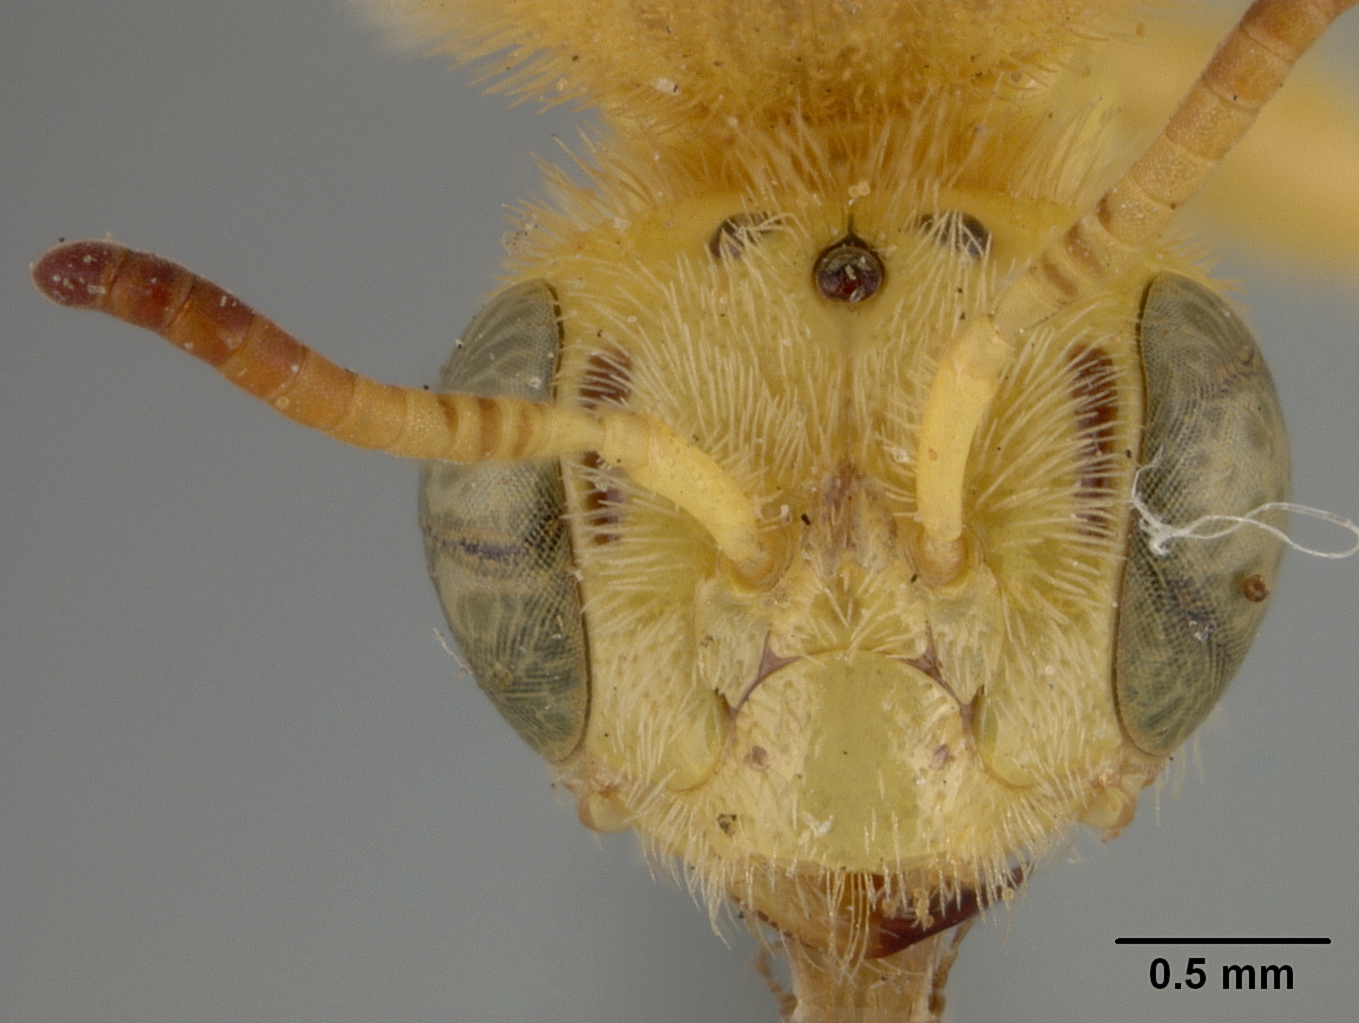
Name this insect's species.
Perdita beata
